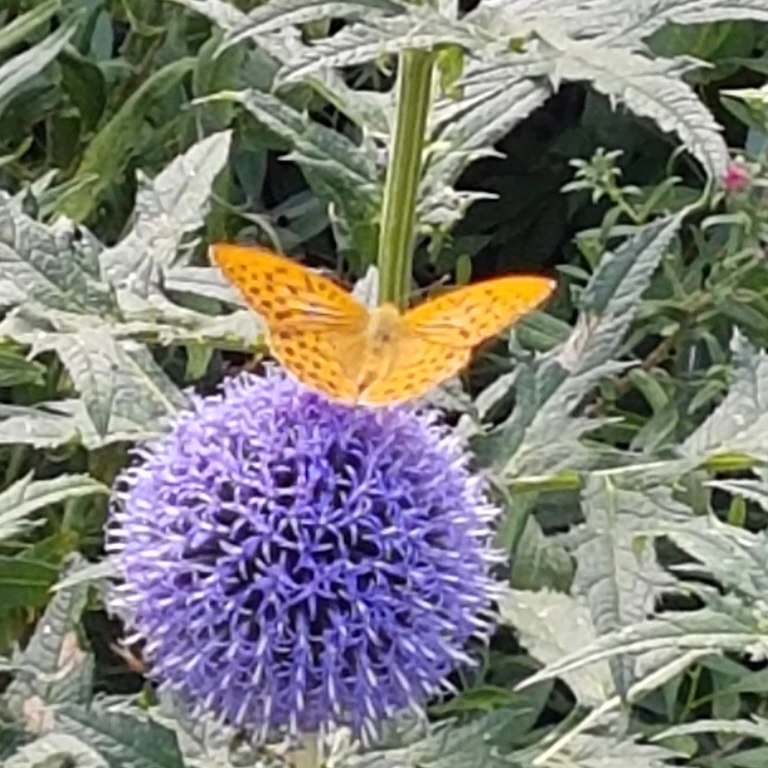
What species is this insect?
Argynnis paphia
